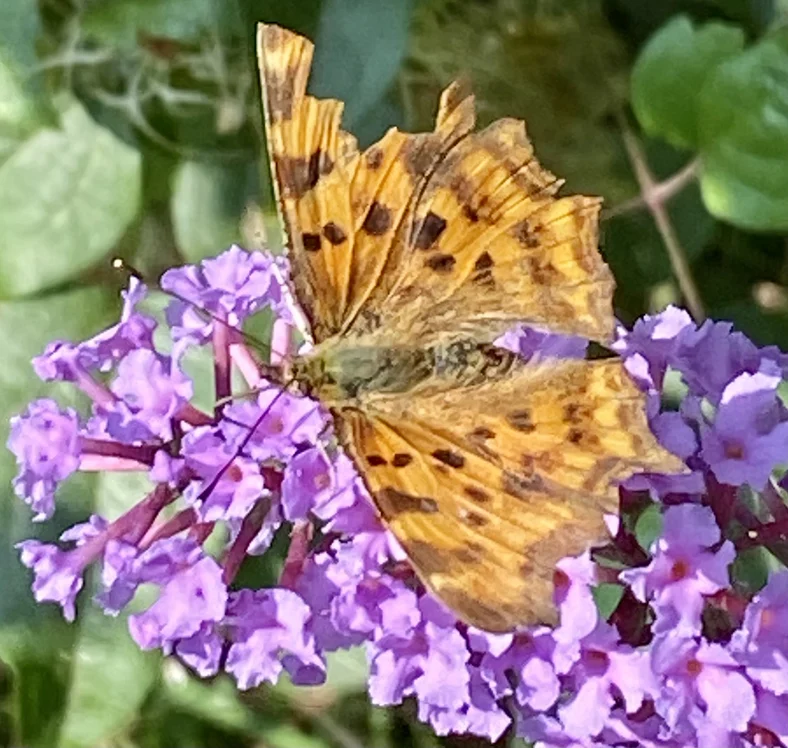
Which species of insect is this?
Polygonia c-album
